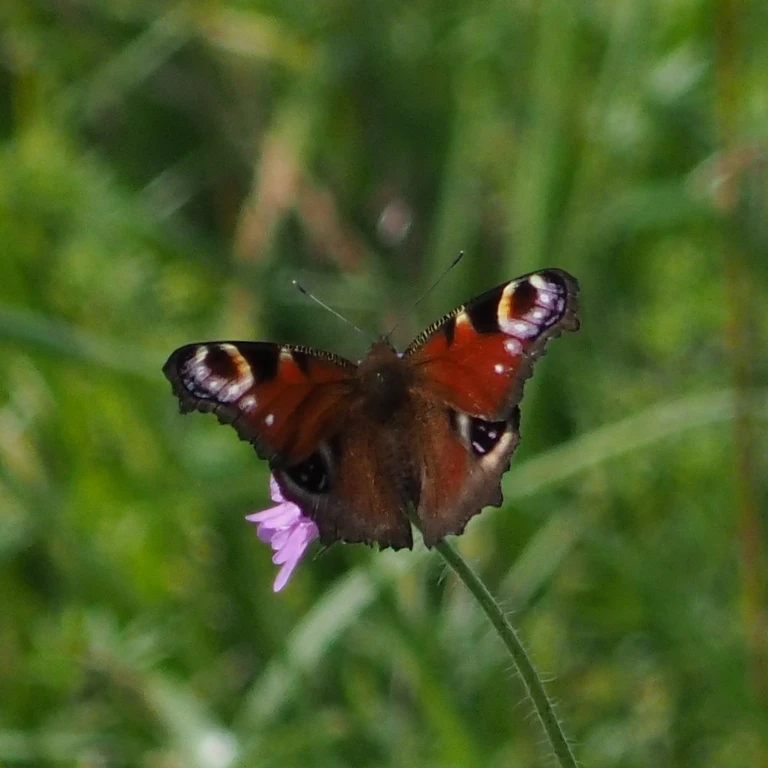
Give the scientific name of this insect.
Aglais io
